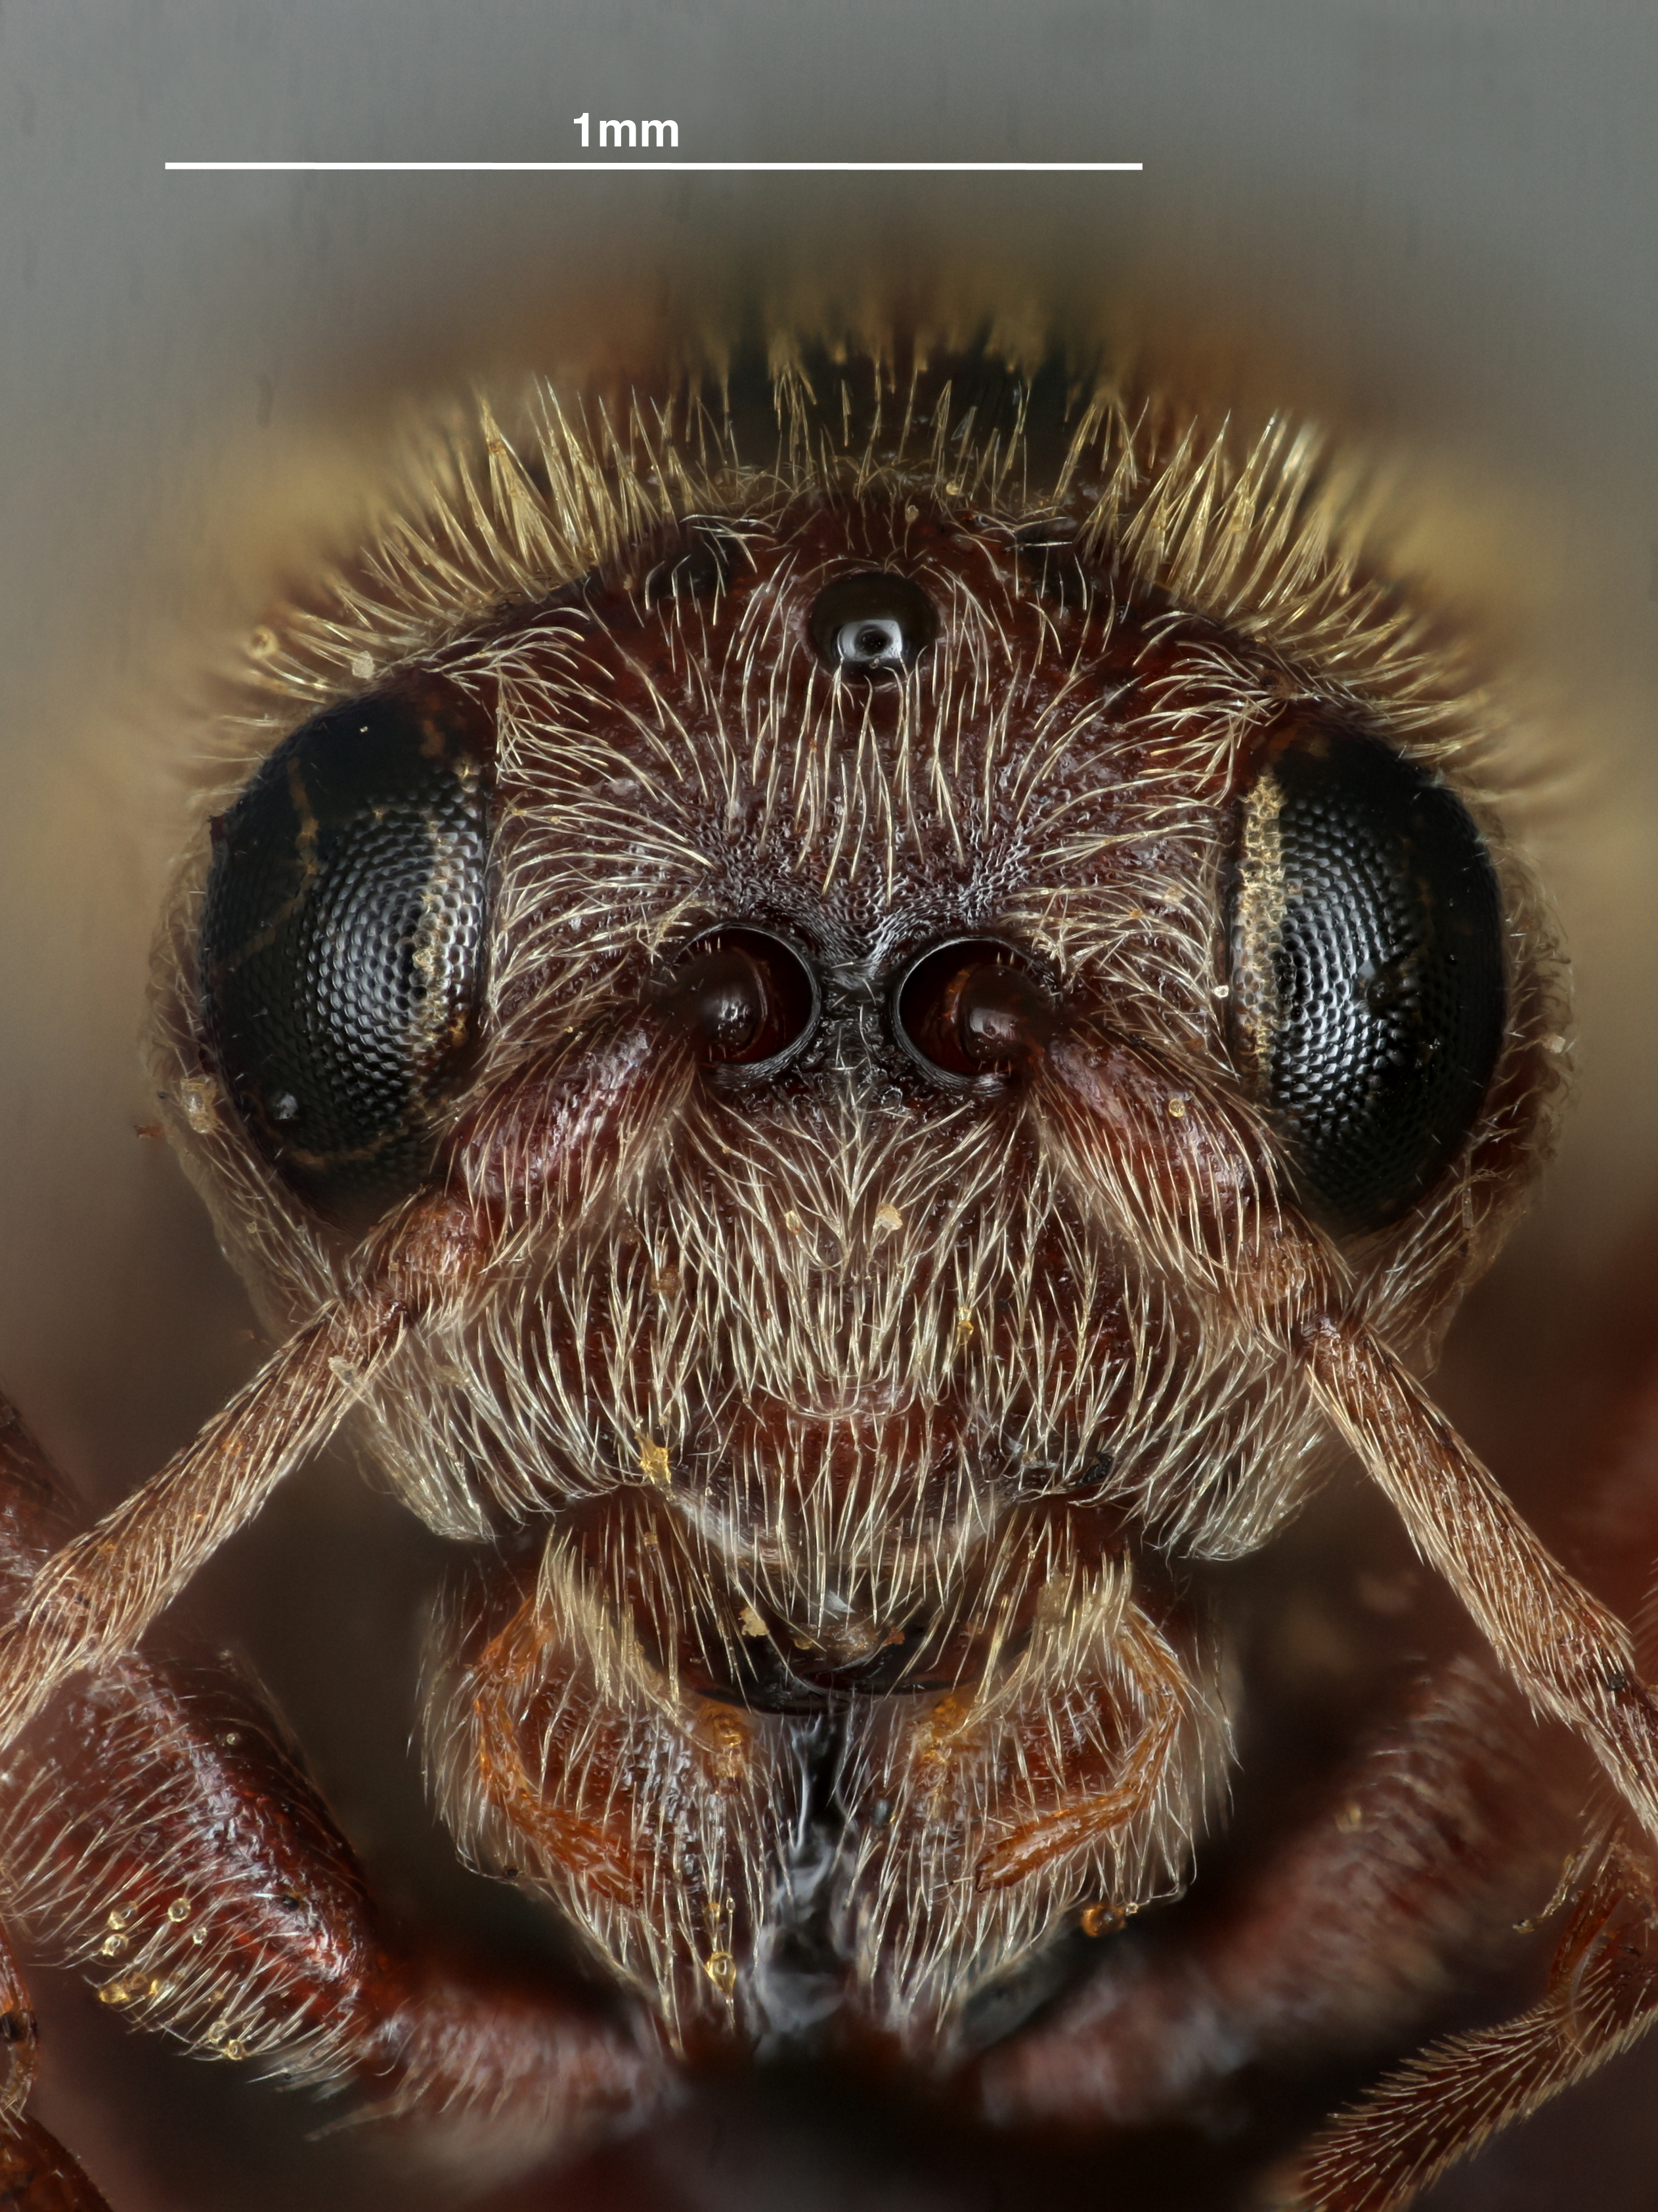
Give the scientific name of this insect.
Callirhytis corallosa
